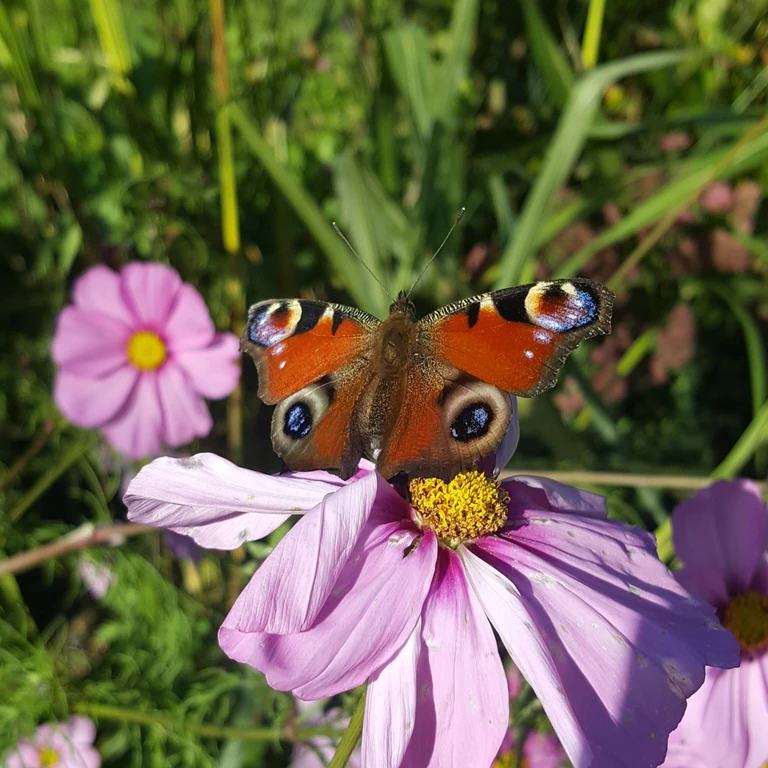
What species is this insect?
Aglais io
